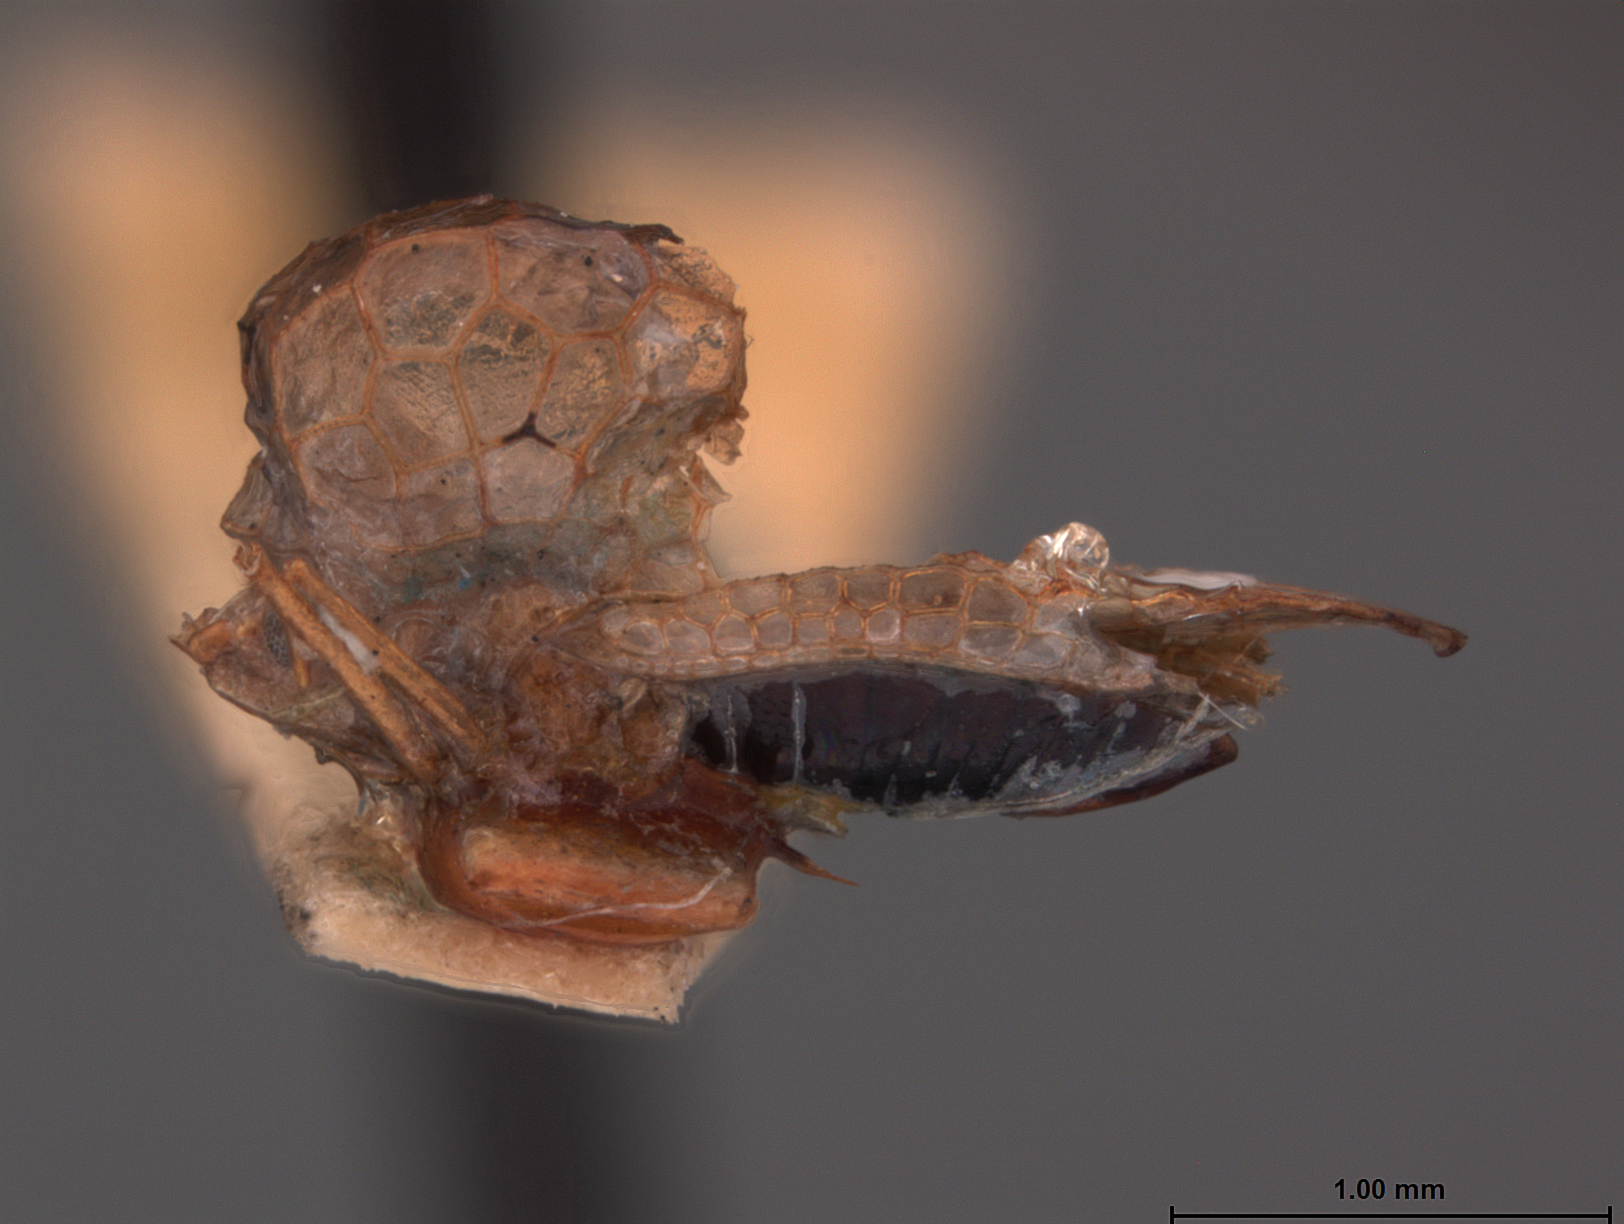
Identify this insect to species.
Xenotingis luzonana
